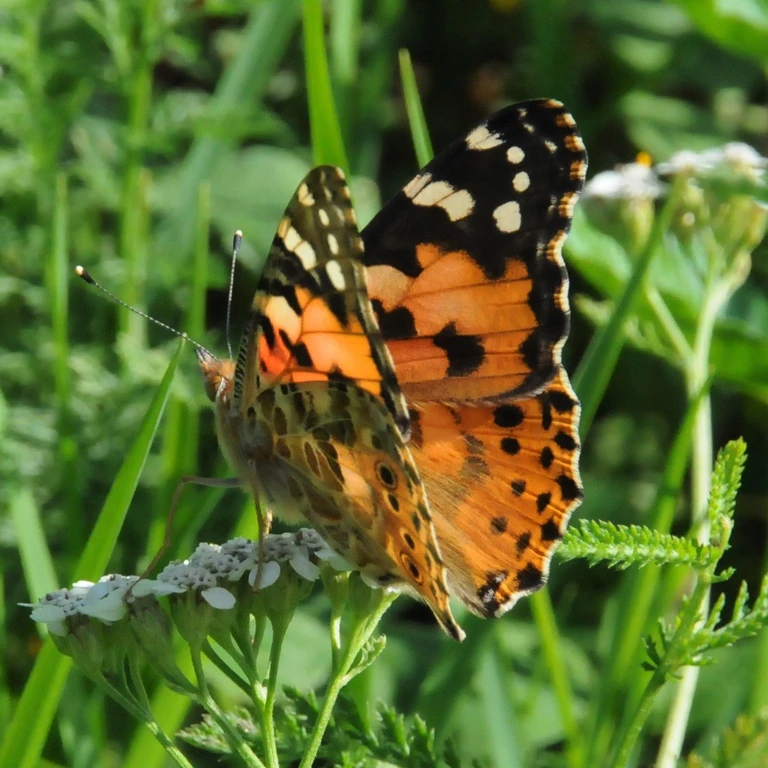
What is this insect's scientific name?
Vanessa cardui
